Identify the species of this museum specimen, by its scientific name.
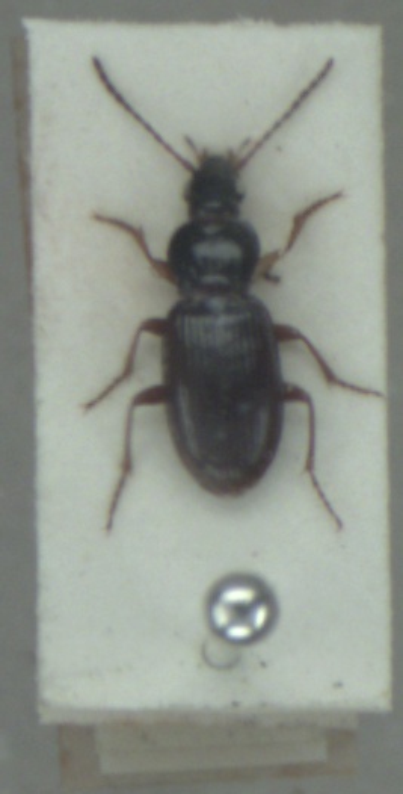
Pterostichus strenuus
